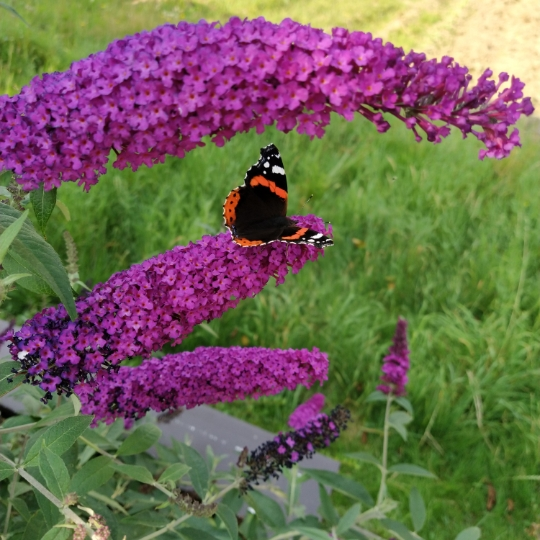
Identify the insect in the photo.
Vanessa atalanta
